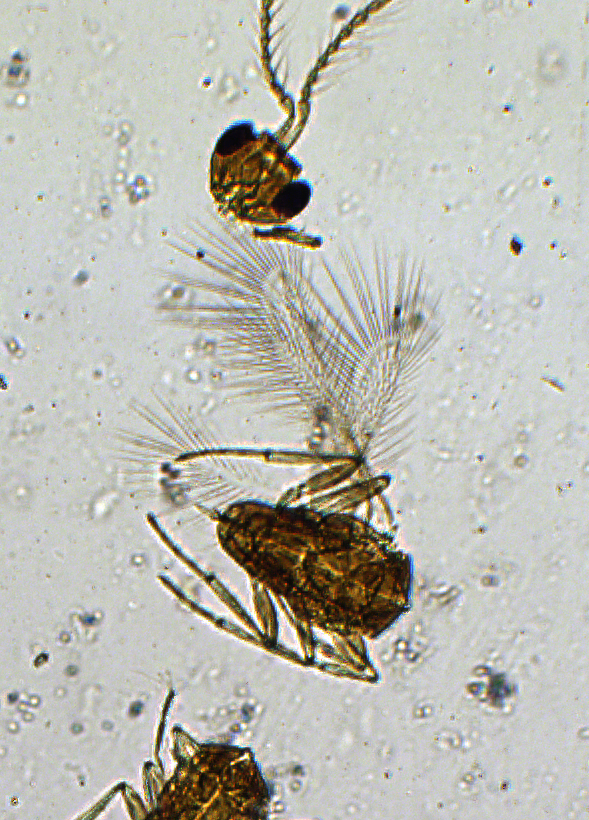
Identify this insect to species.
Anthemus chionaspidis
